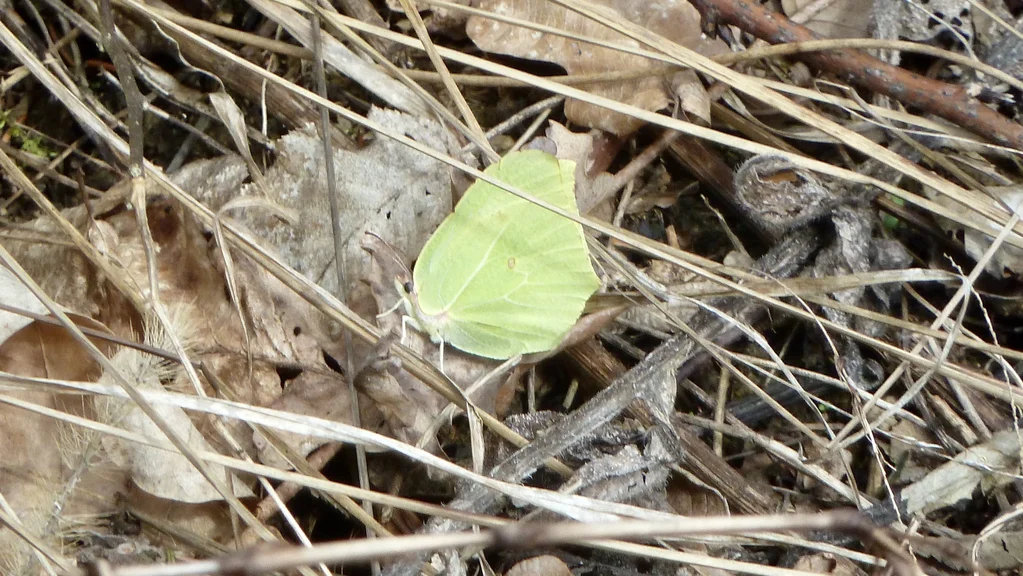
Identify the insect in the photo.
Gonepteryx rhamni
